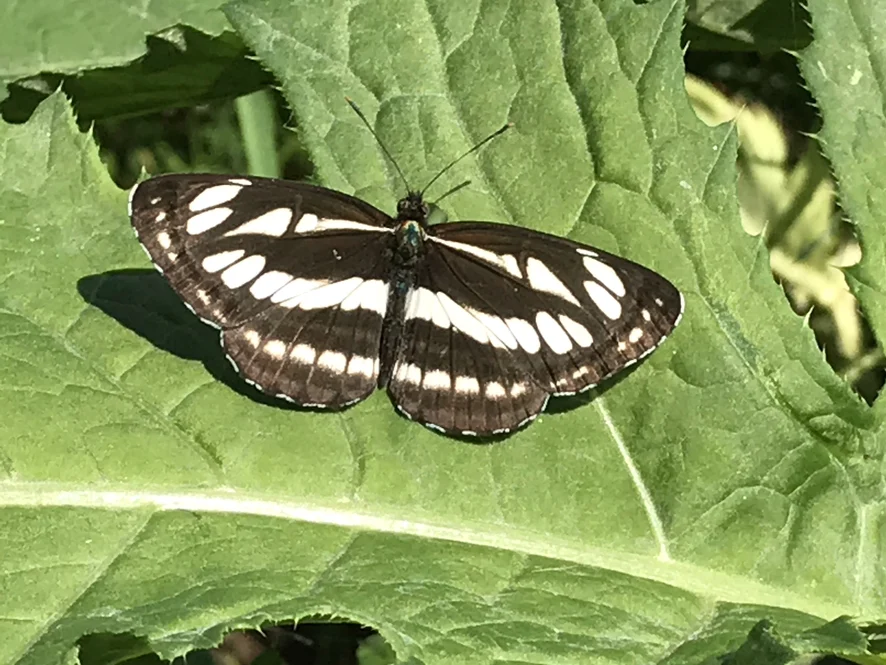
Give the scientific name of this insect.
Neptis sappho
